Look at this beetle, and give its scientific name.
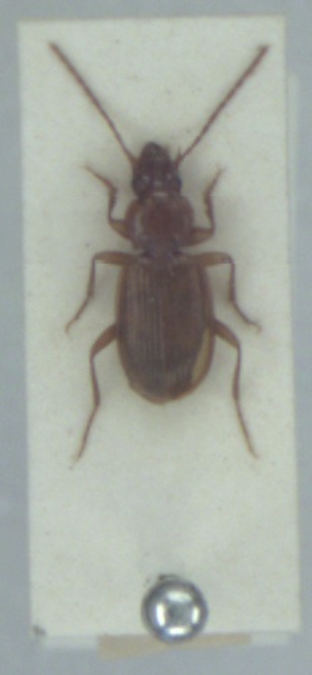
Trechus fulvus
